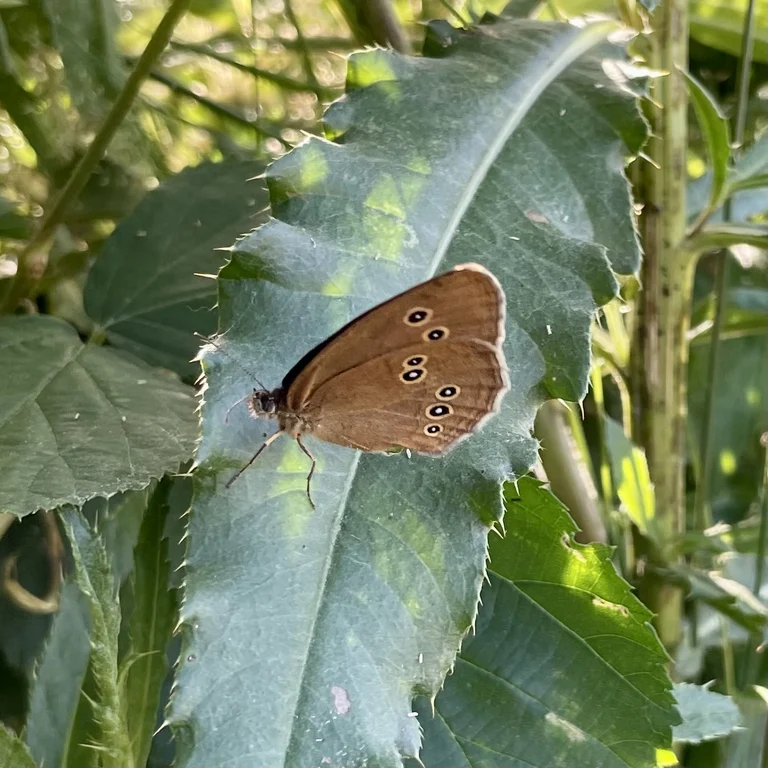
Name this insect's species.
Aphantopus hyperantus
